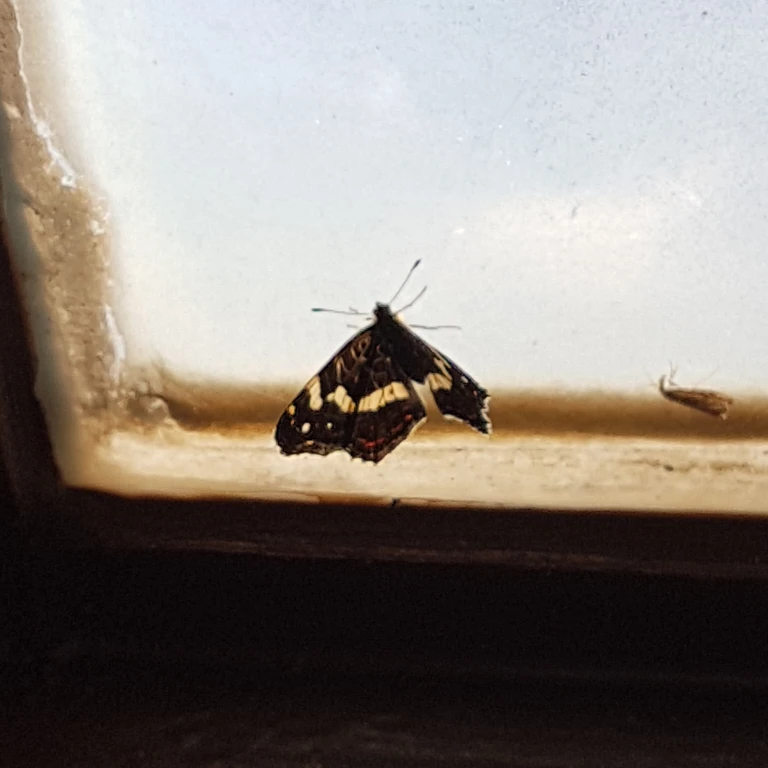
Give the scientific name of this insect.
Araschnia levana
